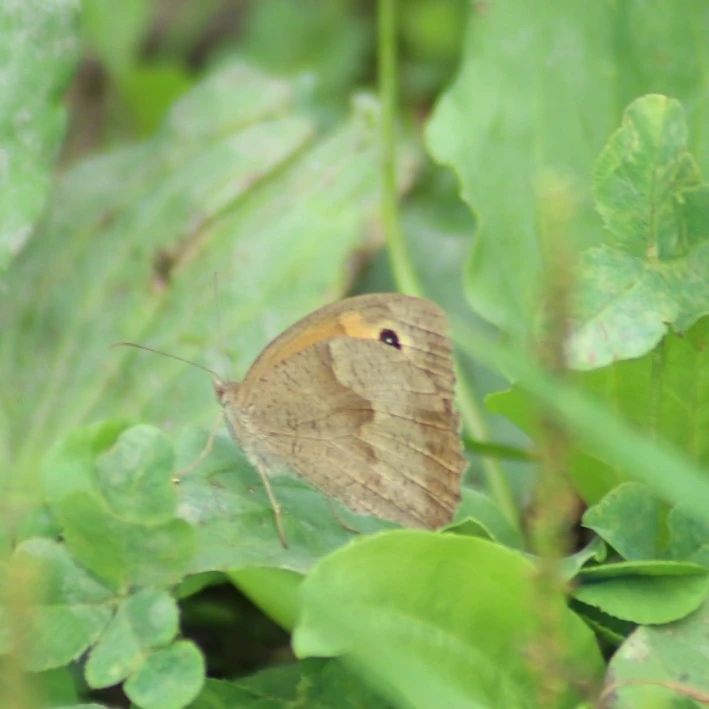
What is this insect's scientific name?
Maniola jurtina
